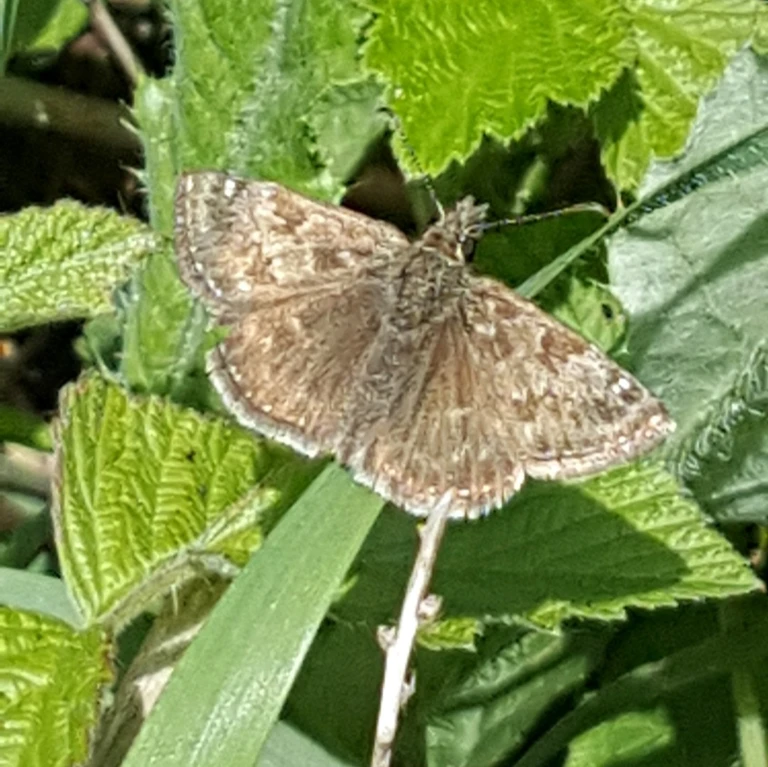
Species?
Erynnis tages
